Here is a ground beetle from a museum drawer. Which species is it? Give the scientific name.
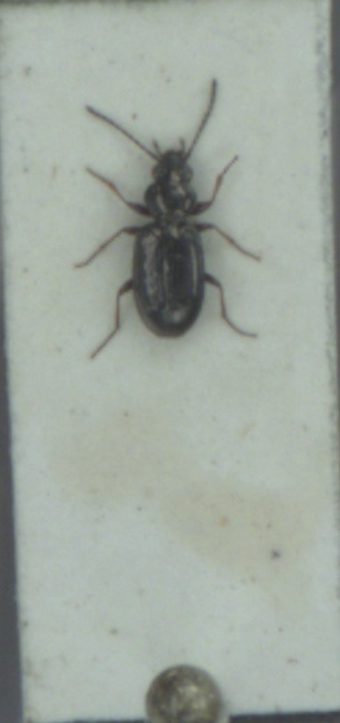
Bembidion lampros
